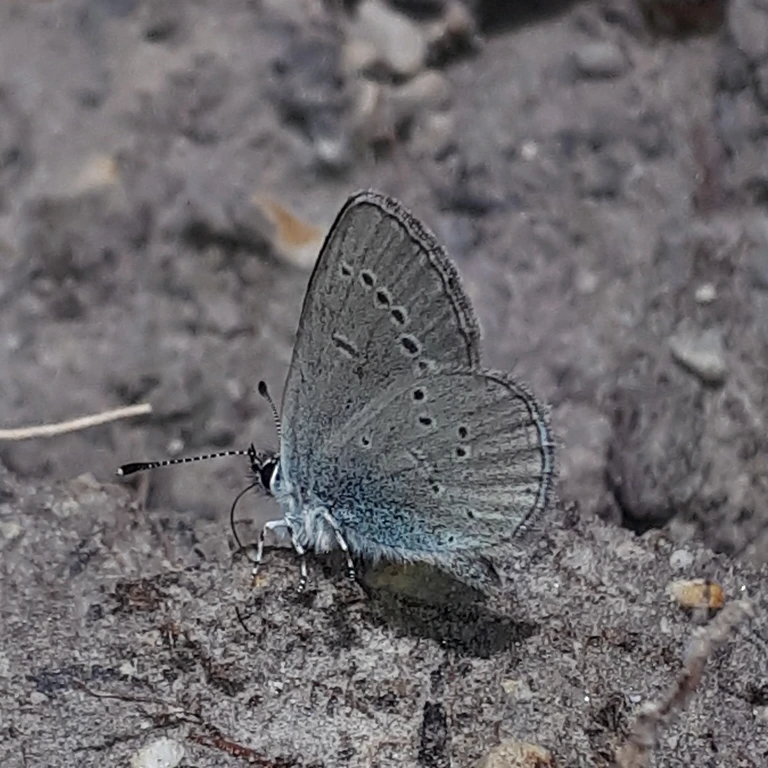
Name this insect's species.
Cupido minimus
